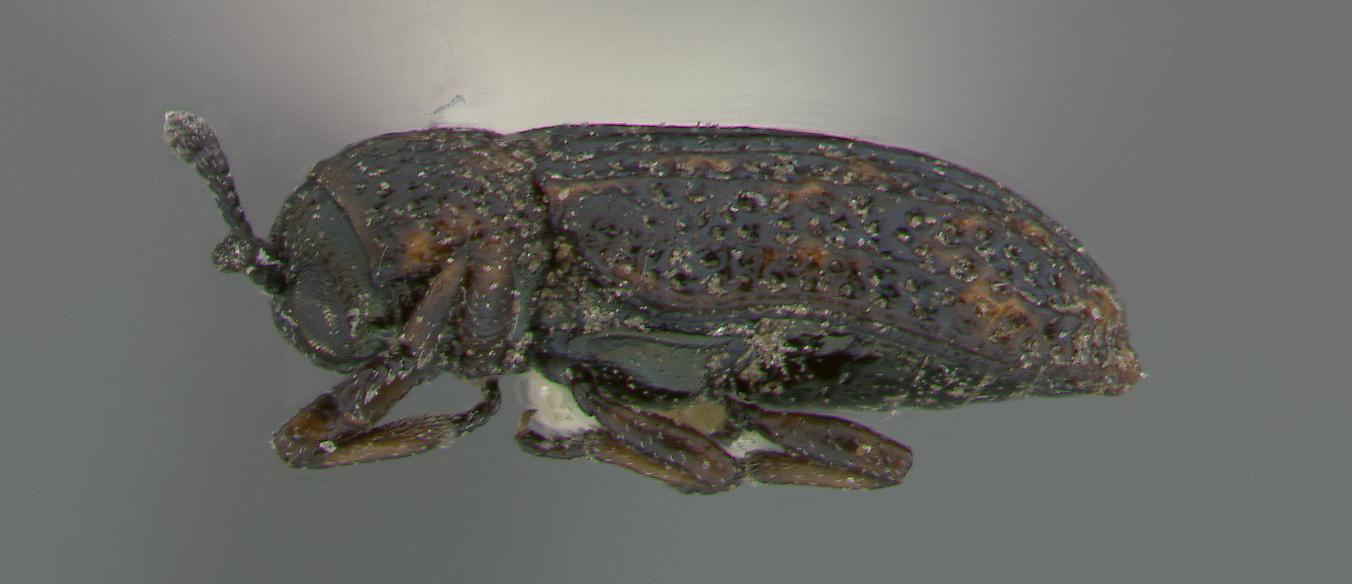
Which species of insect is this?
Brachycoryna confusa
